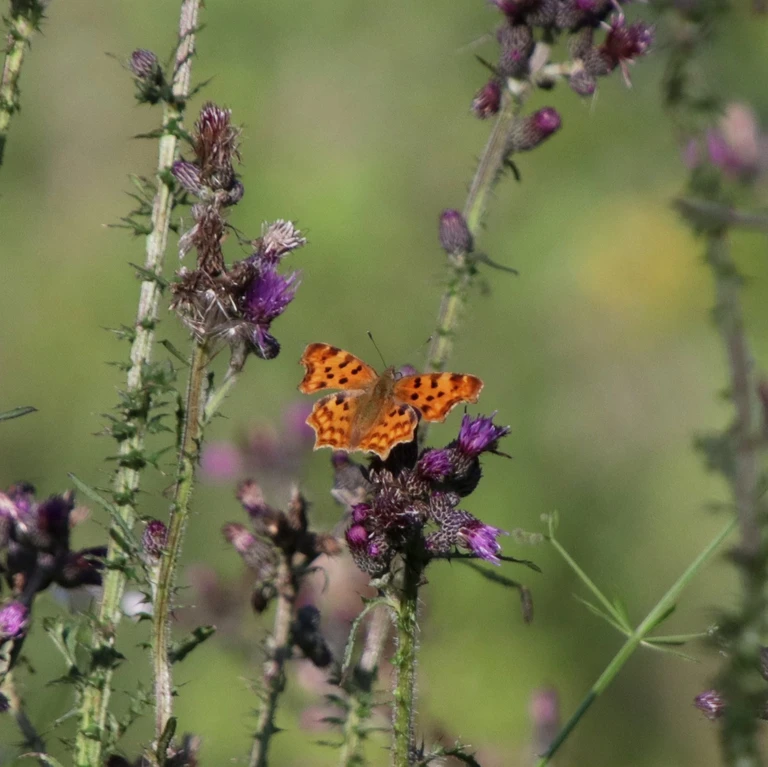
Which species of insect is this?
Polygonia c-album
